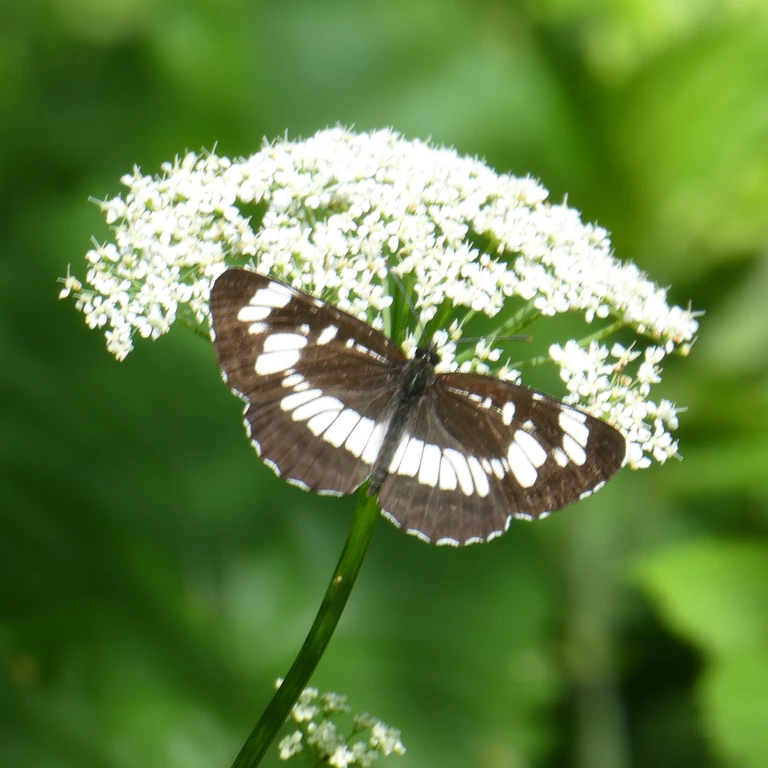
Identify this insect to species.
Neptis rivularis
